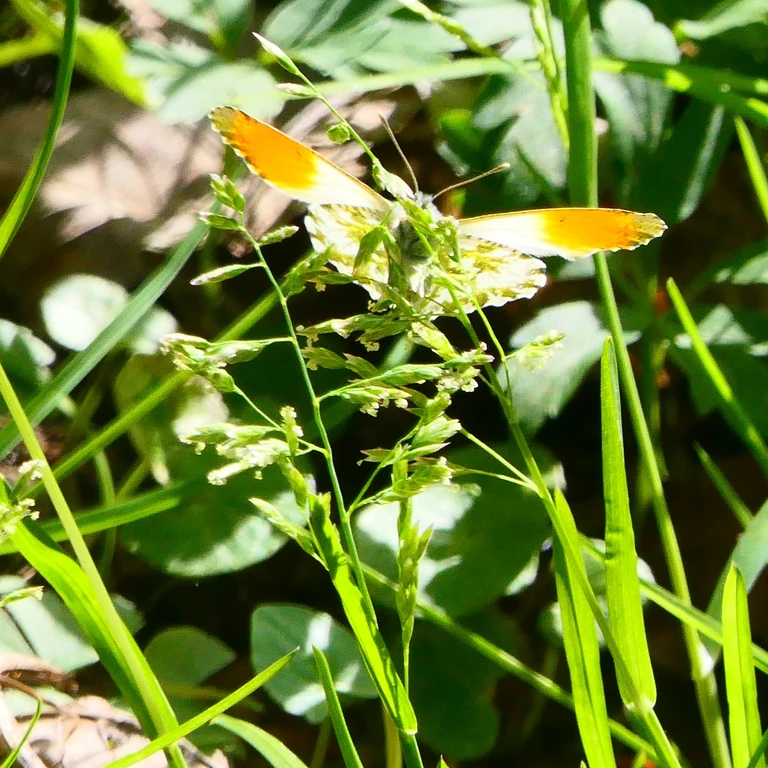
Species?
Anthocharis cardamines
